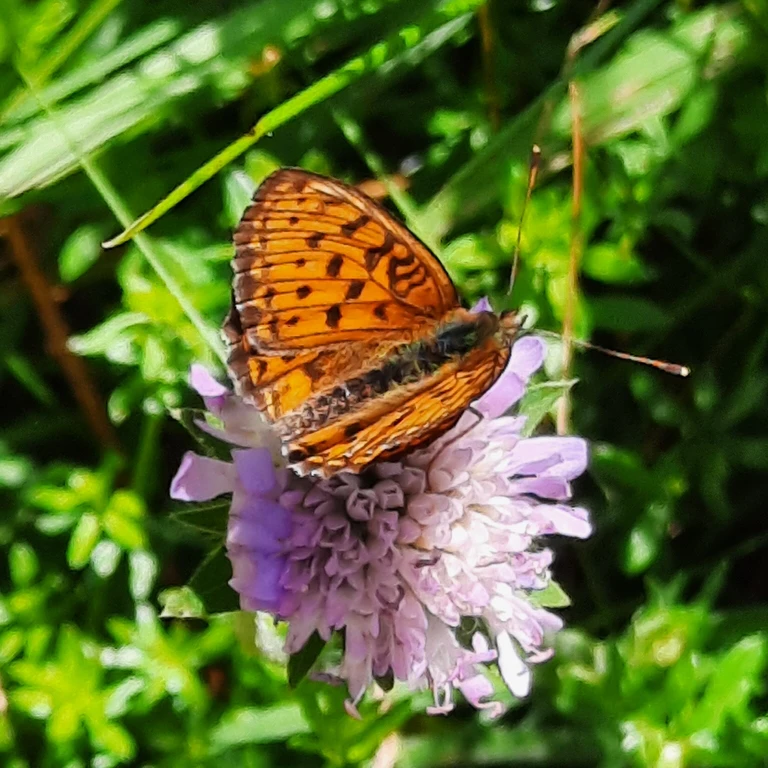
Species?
Brenthis ino
